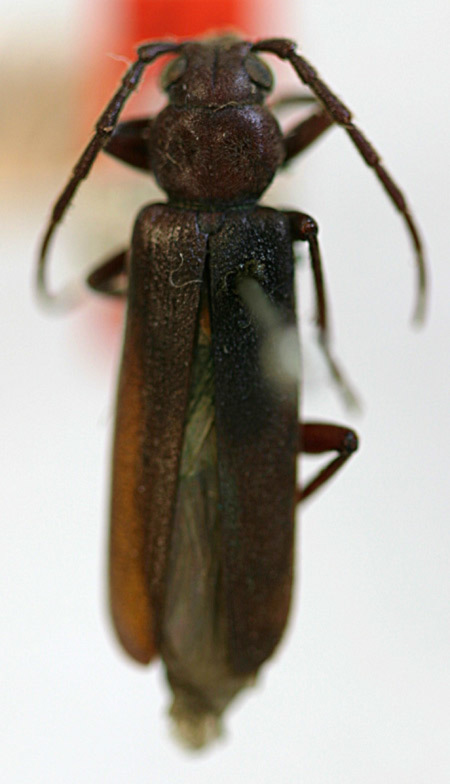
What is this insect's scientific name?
Arhopalus rusticus (also Criocephalus coloradensis)
